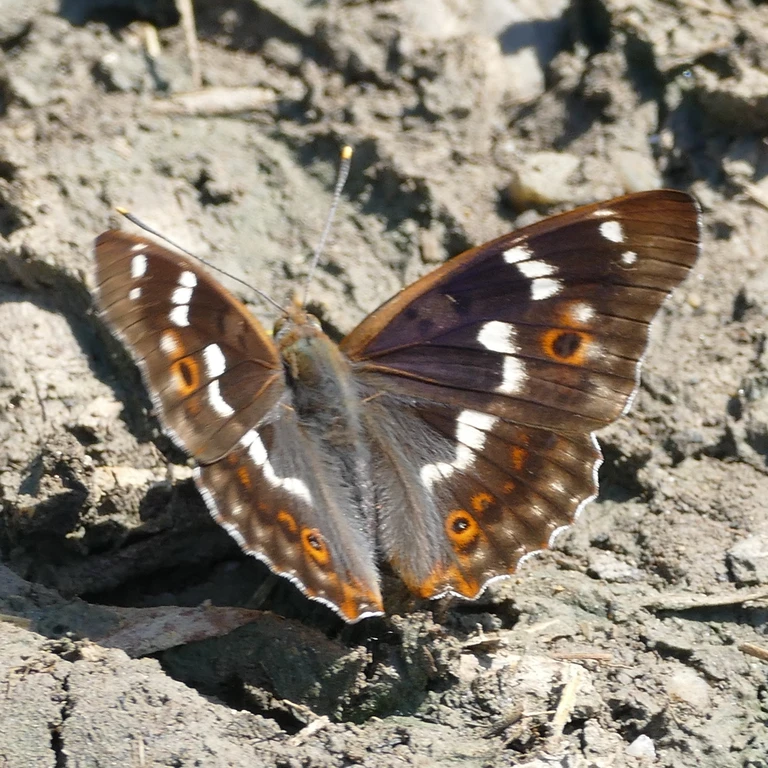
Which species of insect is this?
Apatura ilia
